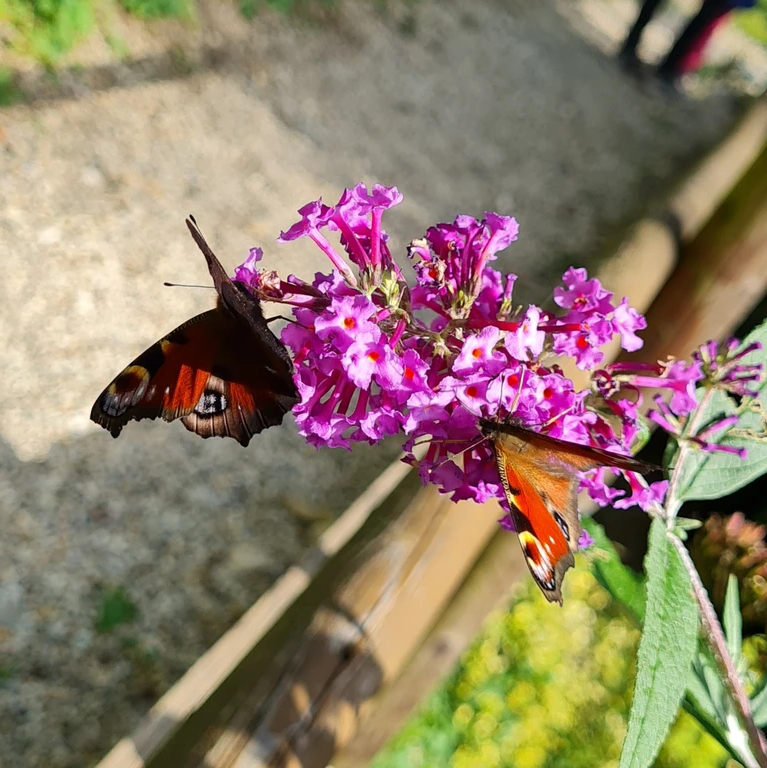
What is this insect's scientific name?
Aglais io
